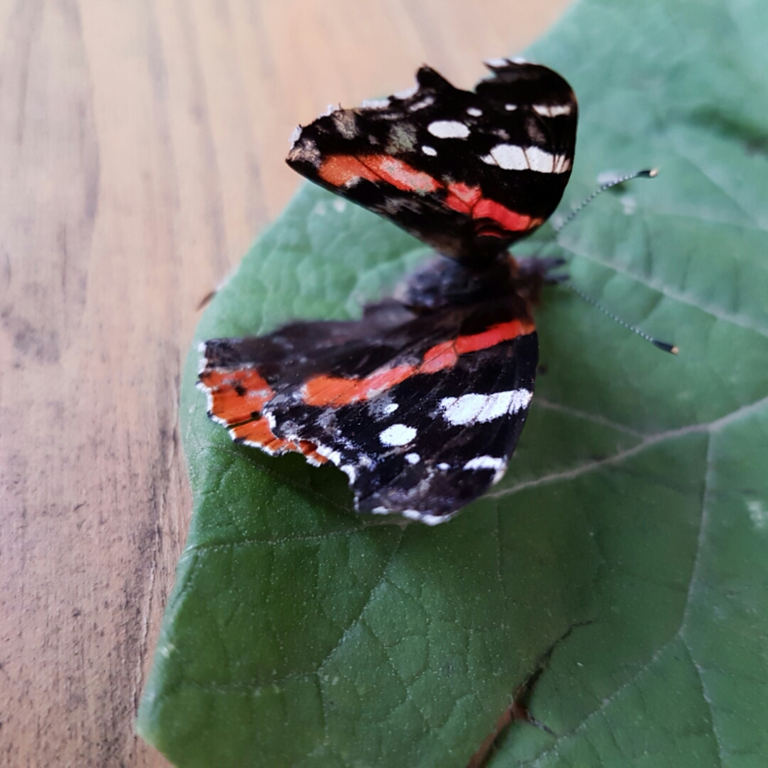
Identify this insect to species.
Vanessa atalanta
